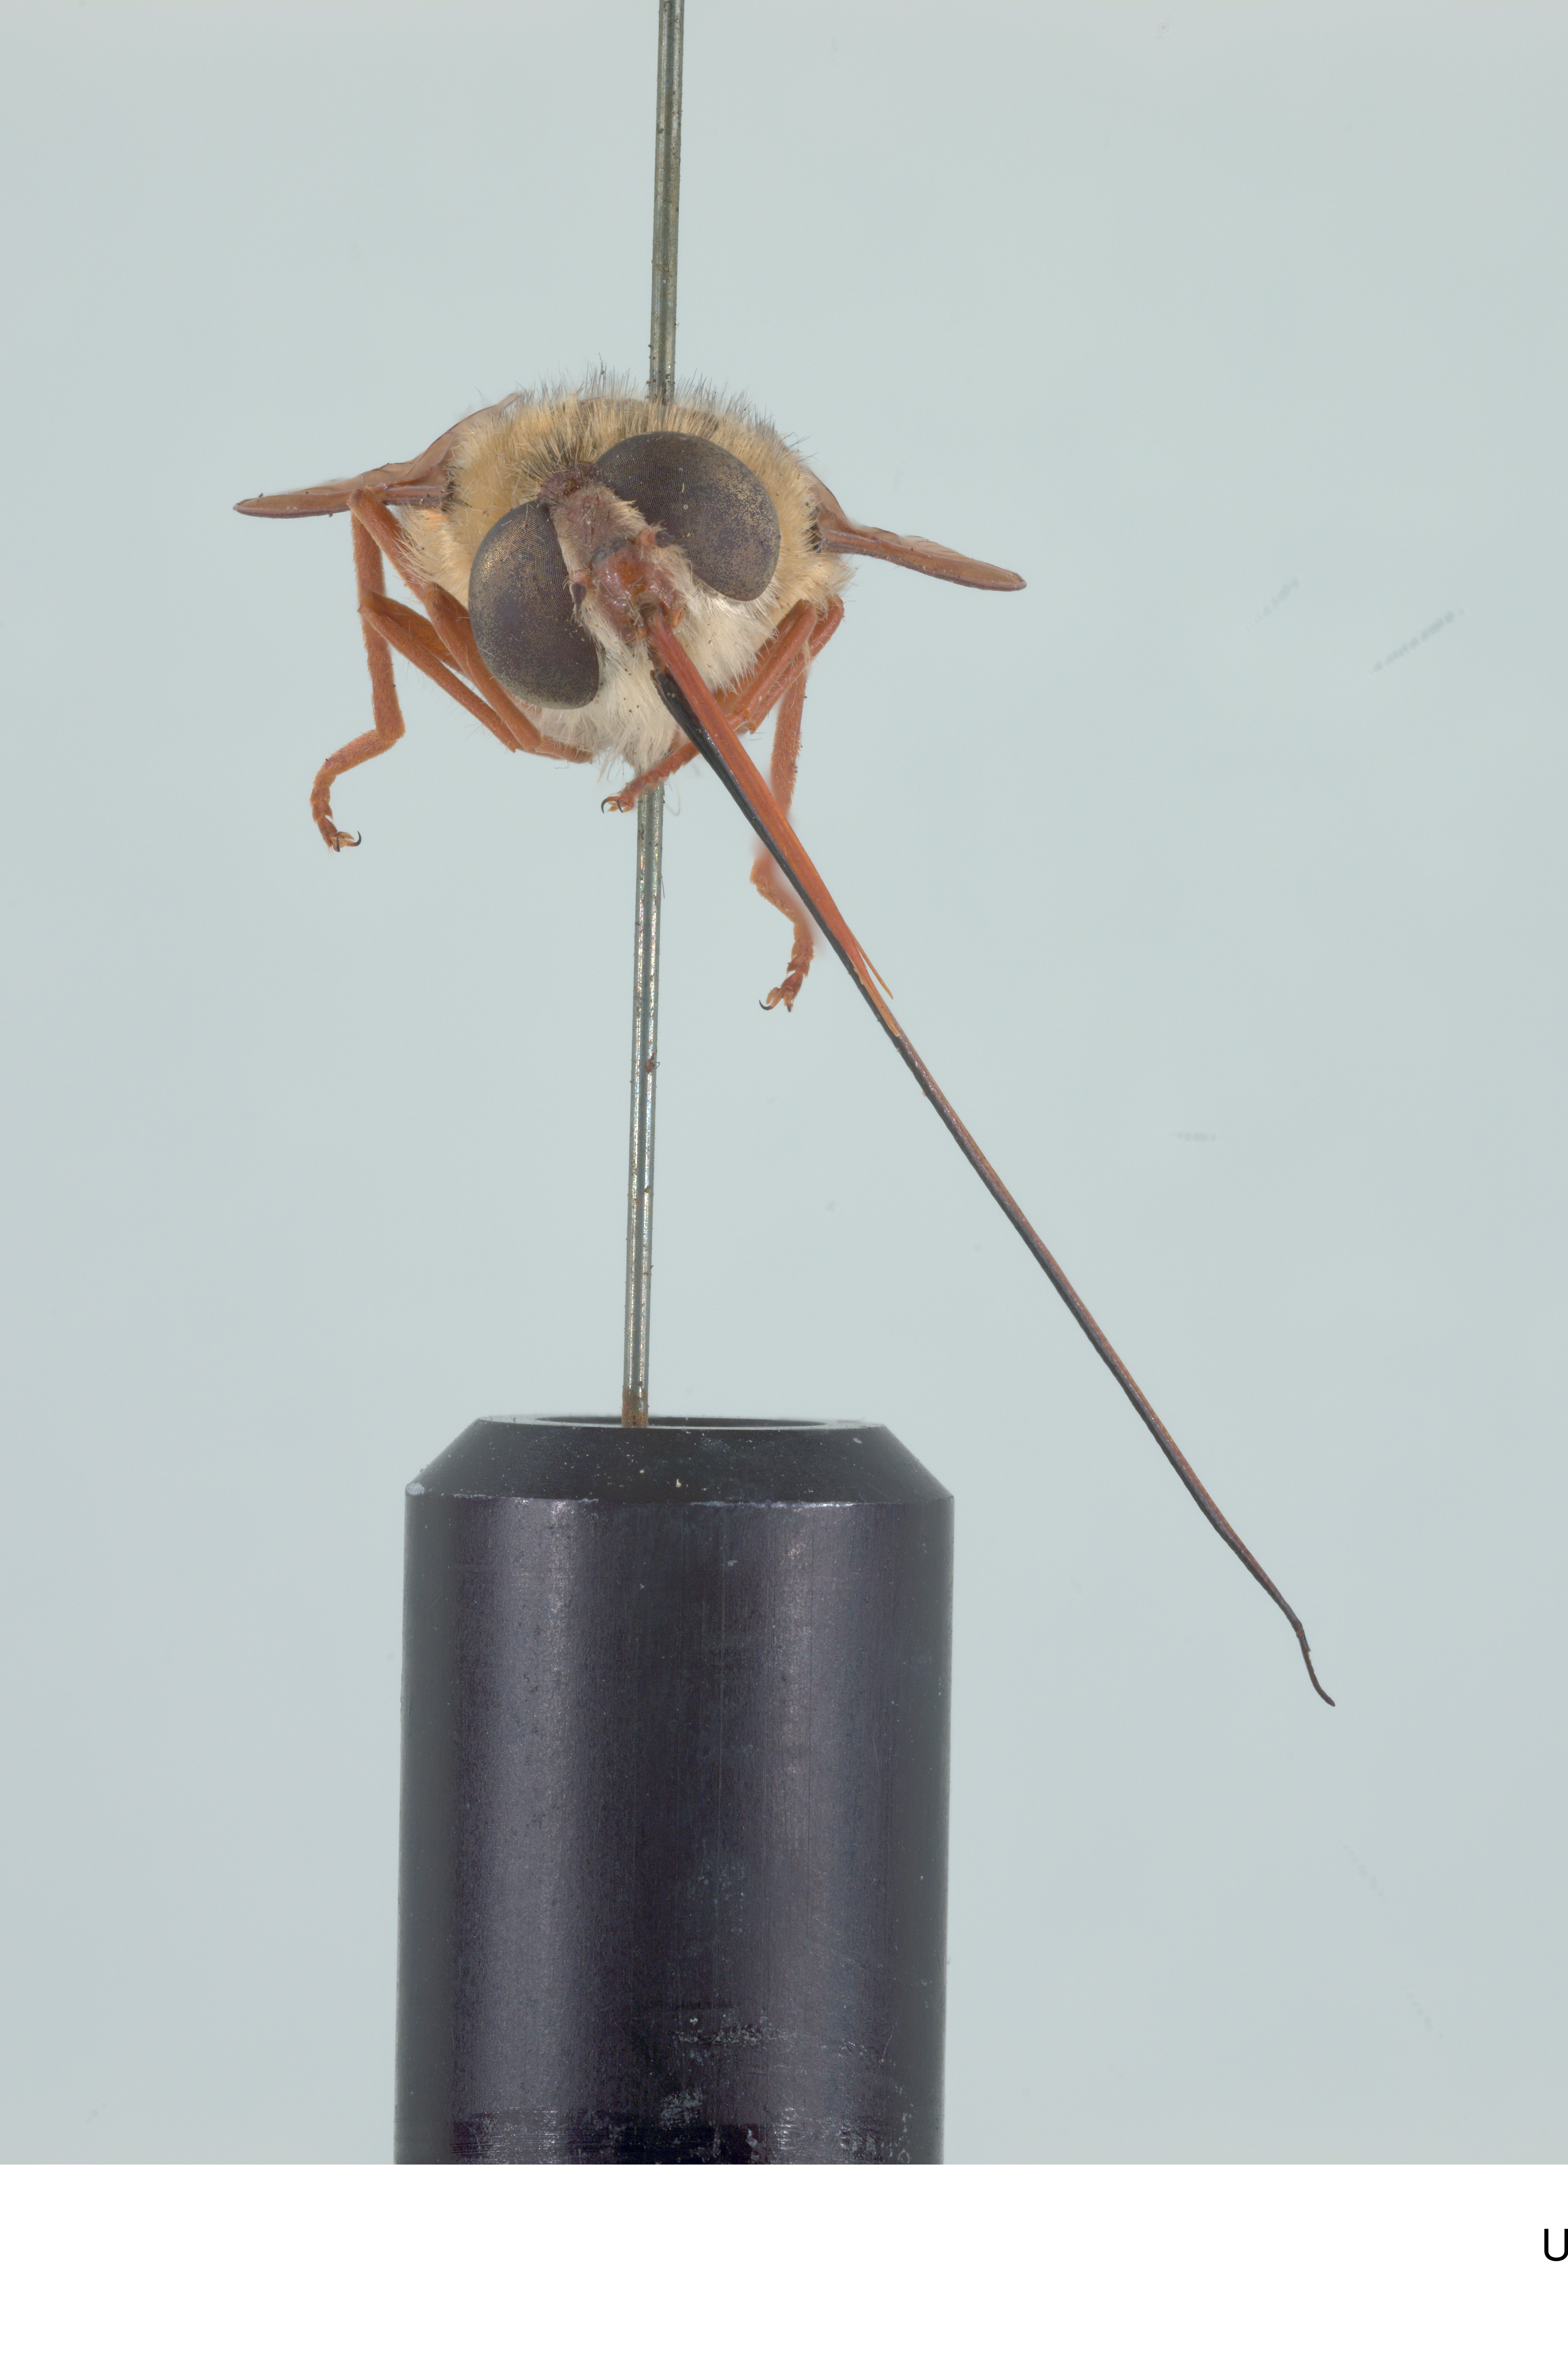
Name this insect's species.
Prosoeca longipennis
